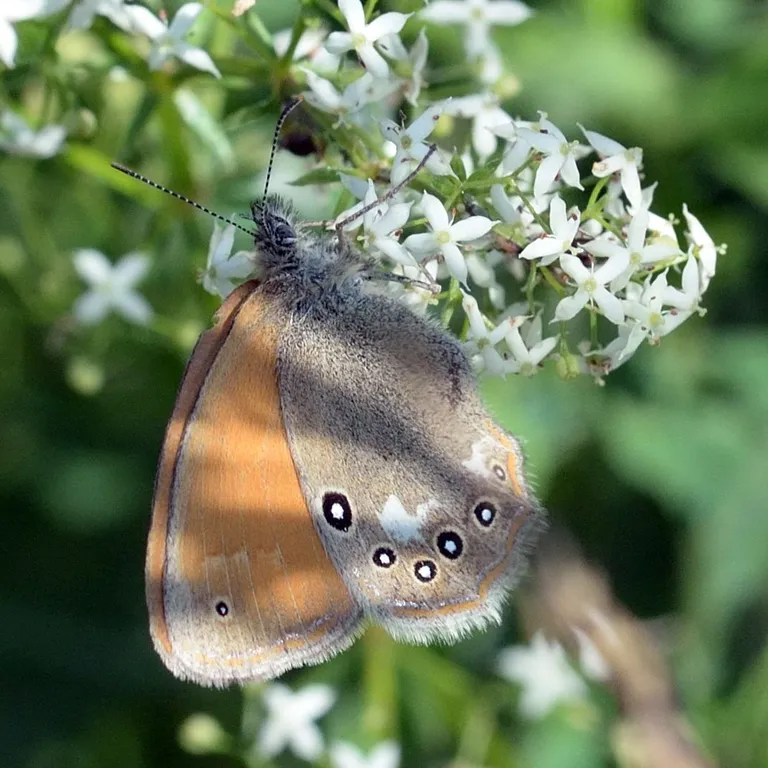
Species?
Coenonympha glycerion (also Coenonympha iphis)
